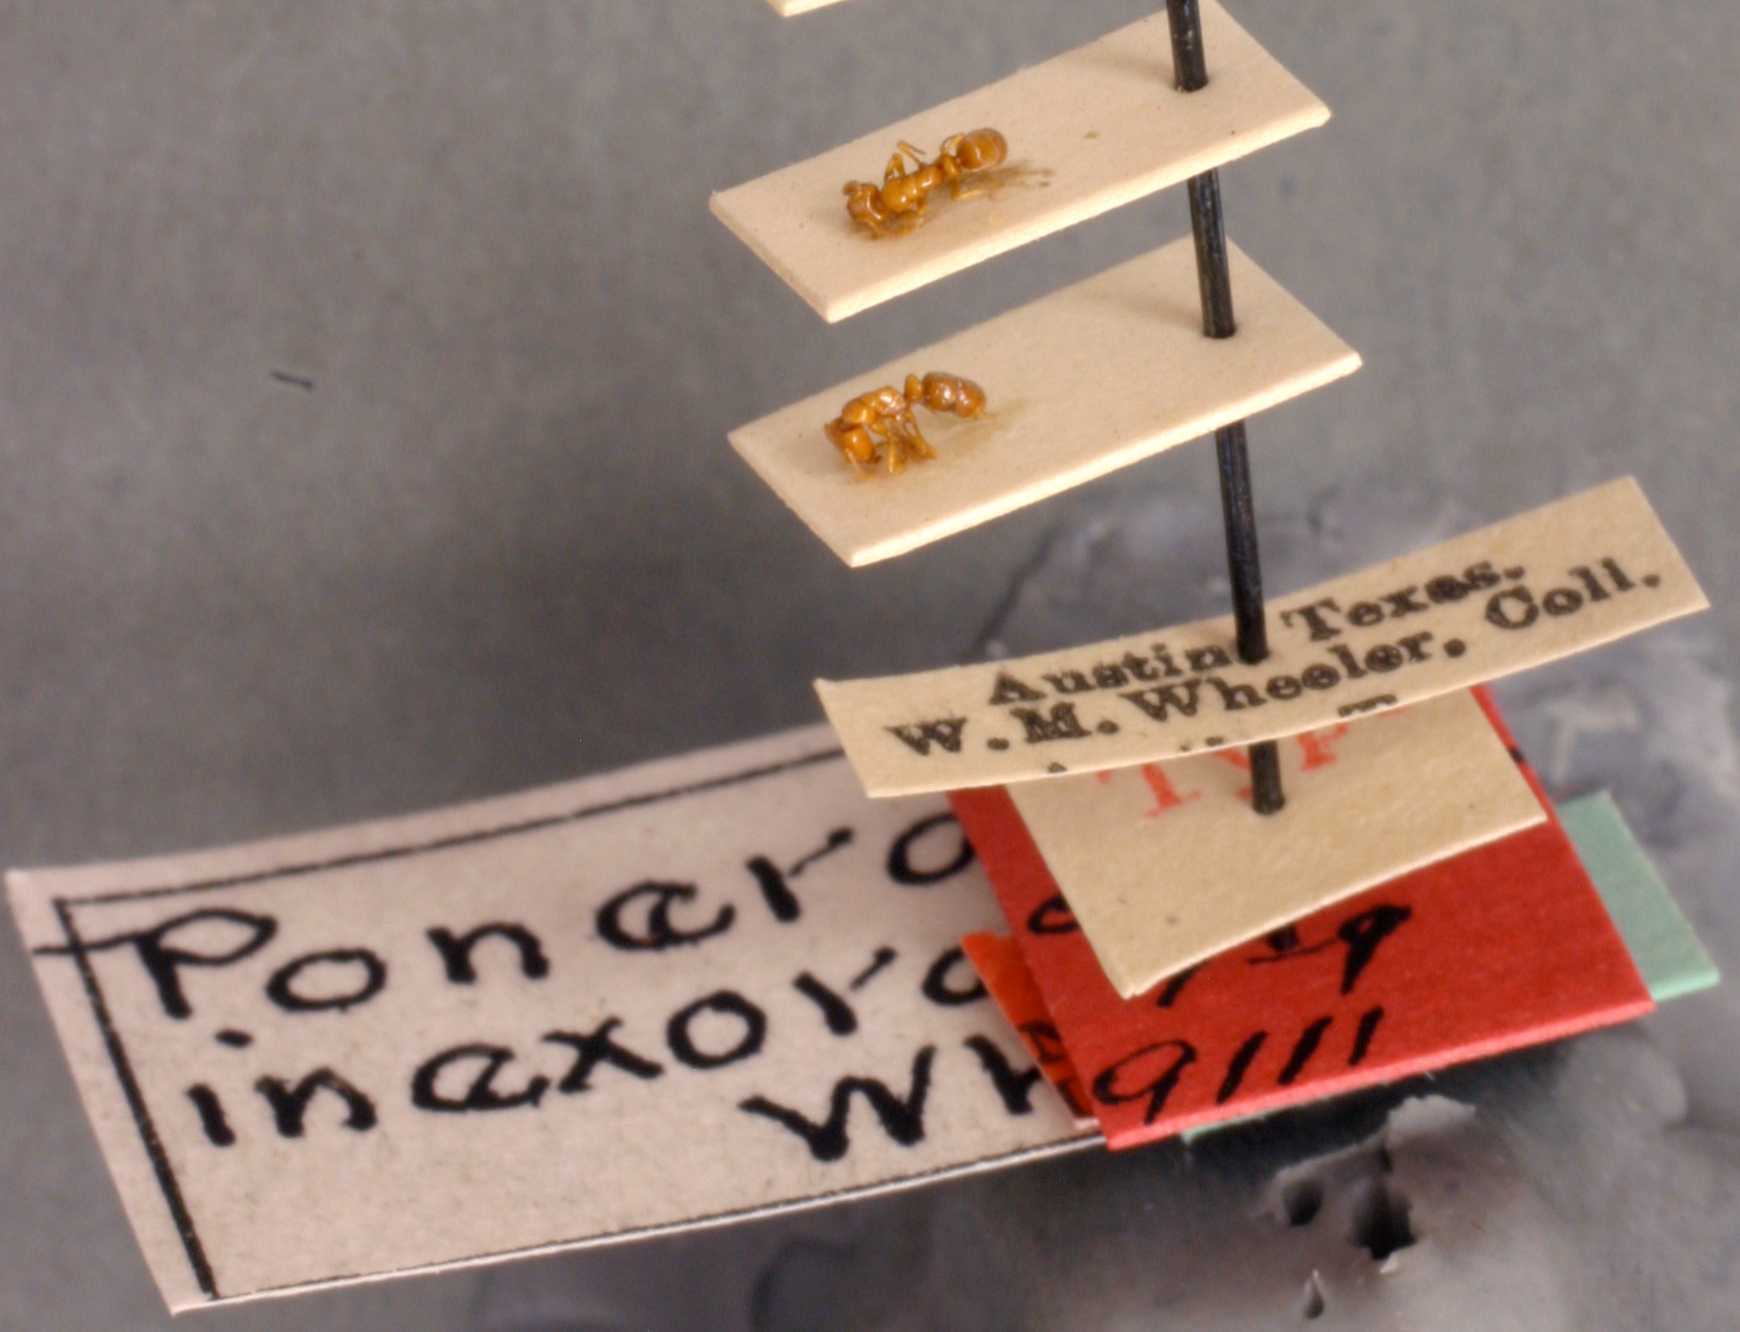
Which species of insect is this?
Ponera inexorata
